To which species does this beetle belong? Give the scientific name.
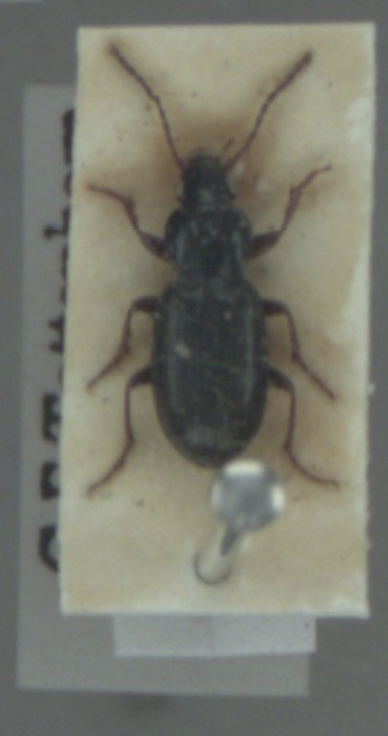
Pterostichus strenuus
